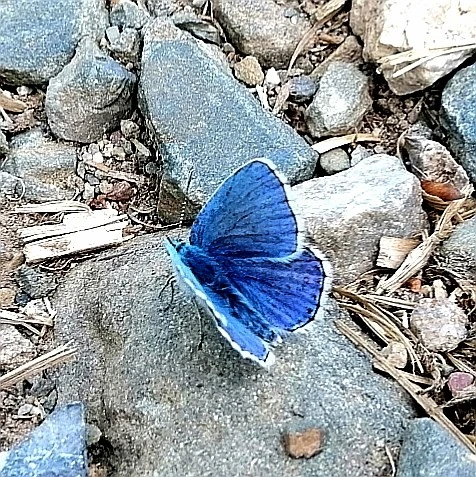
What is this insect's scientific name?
Lysandra bellargus
